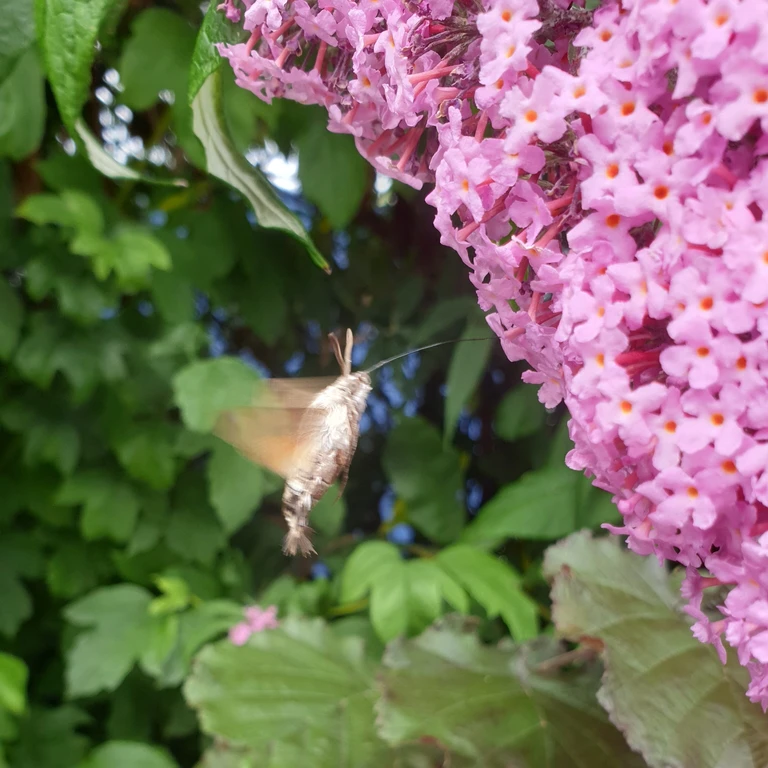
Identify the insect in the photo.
Macroglossum stellatarum
